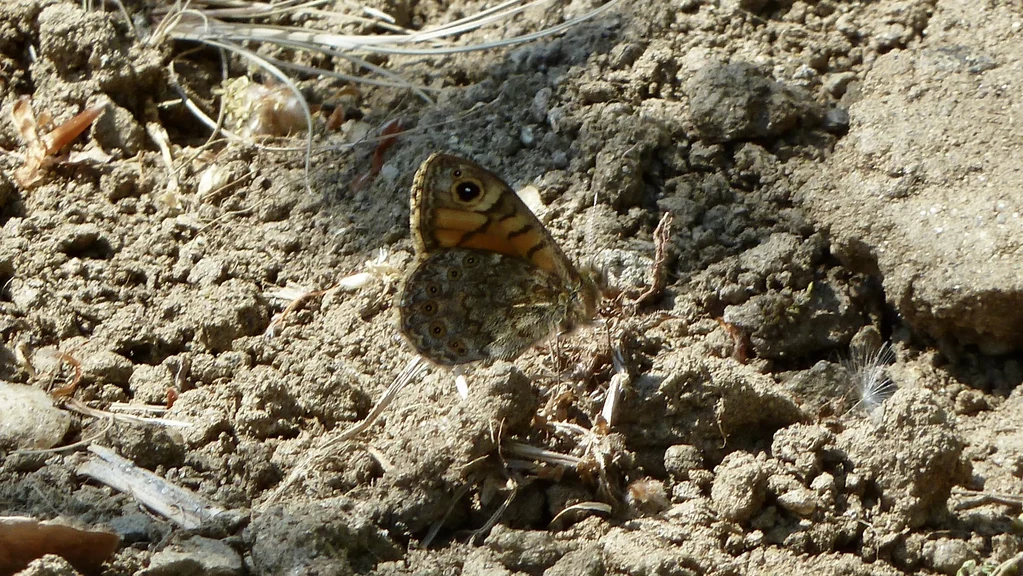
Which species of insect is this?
Lasiommata megera (also Pararge megera)
